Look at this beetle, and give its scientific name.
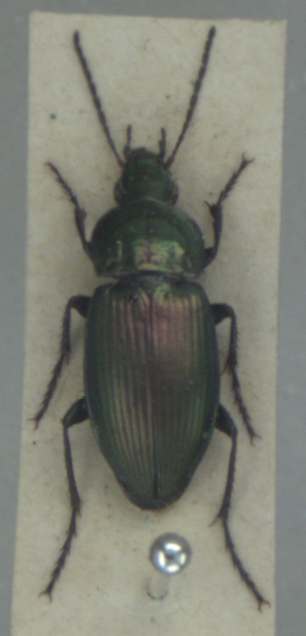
Poecilus versicolor
